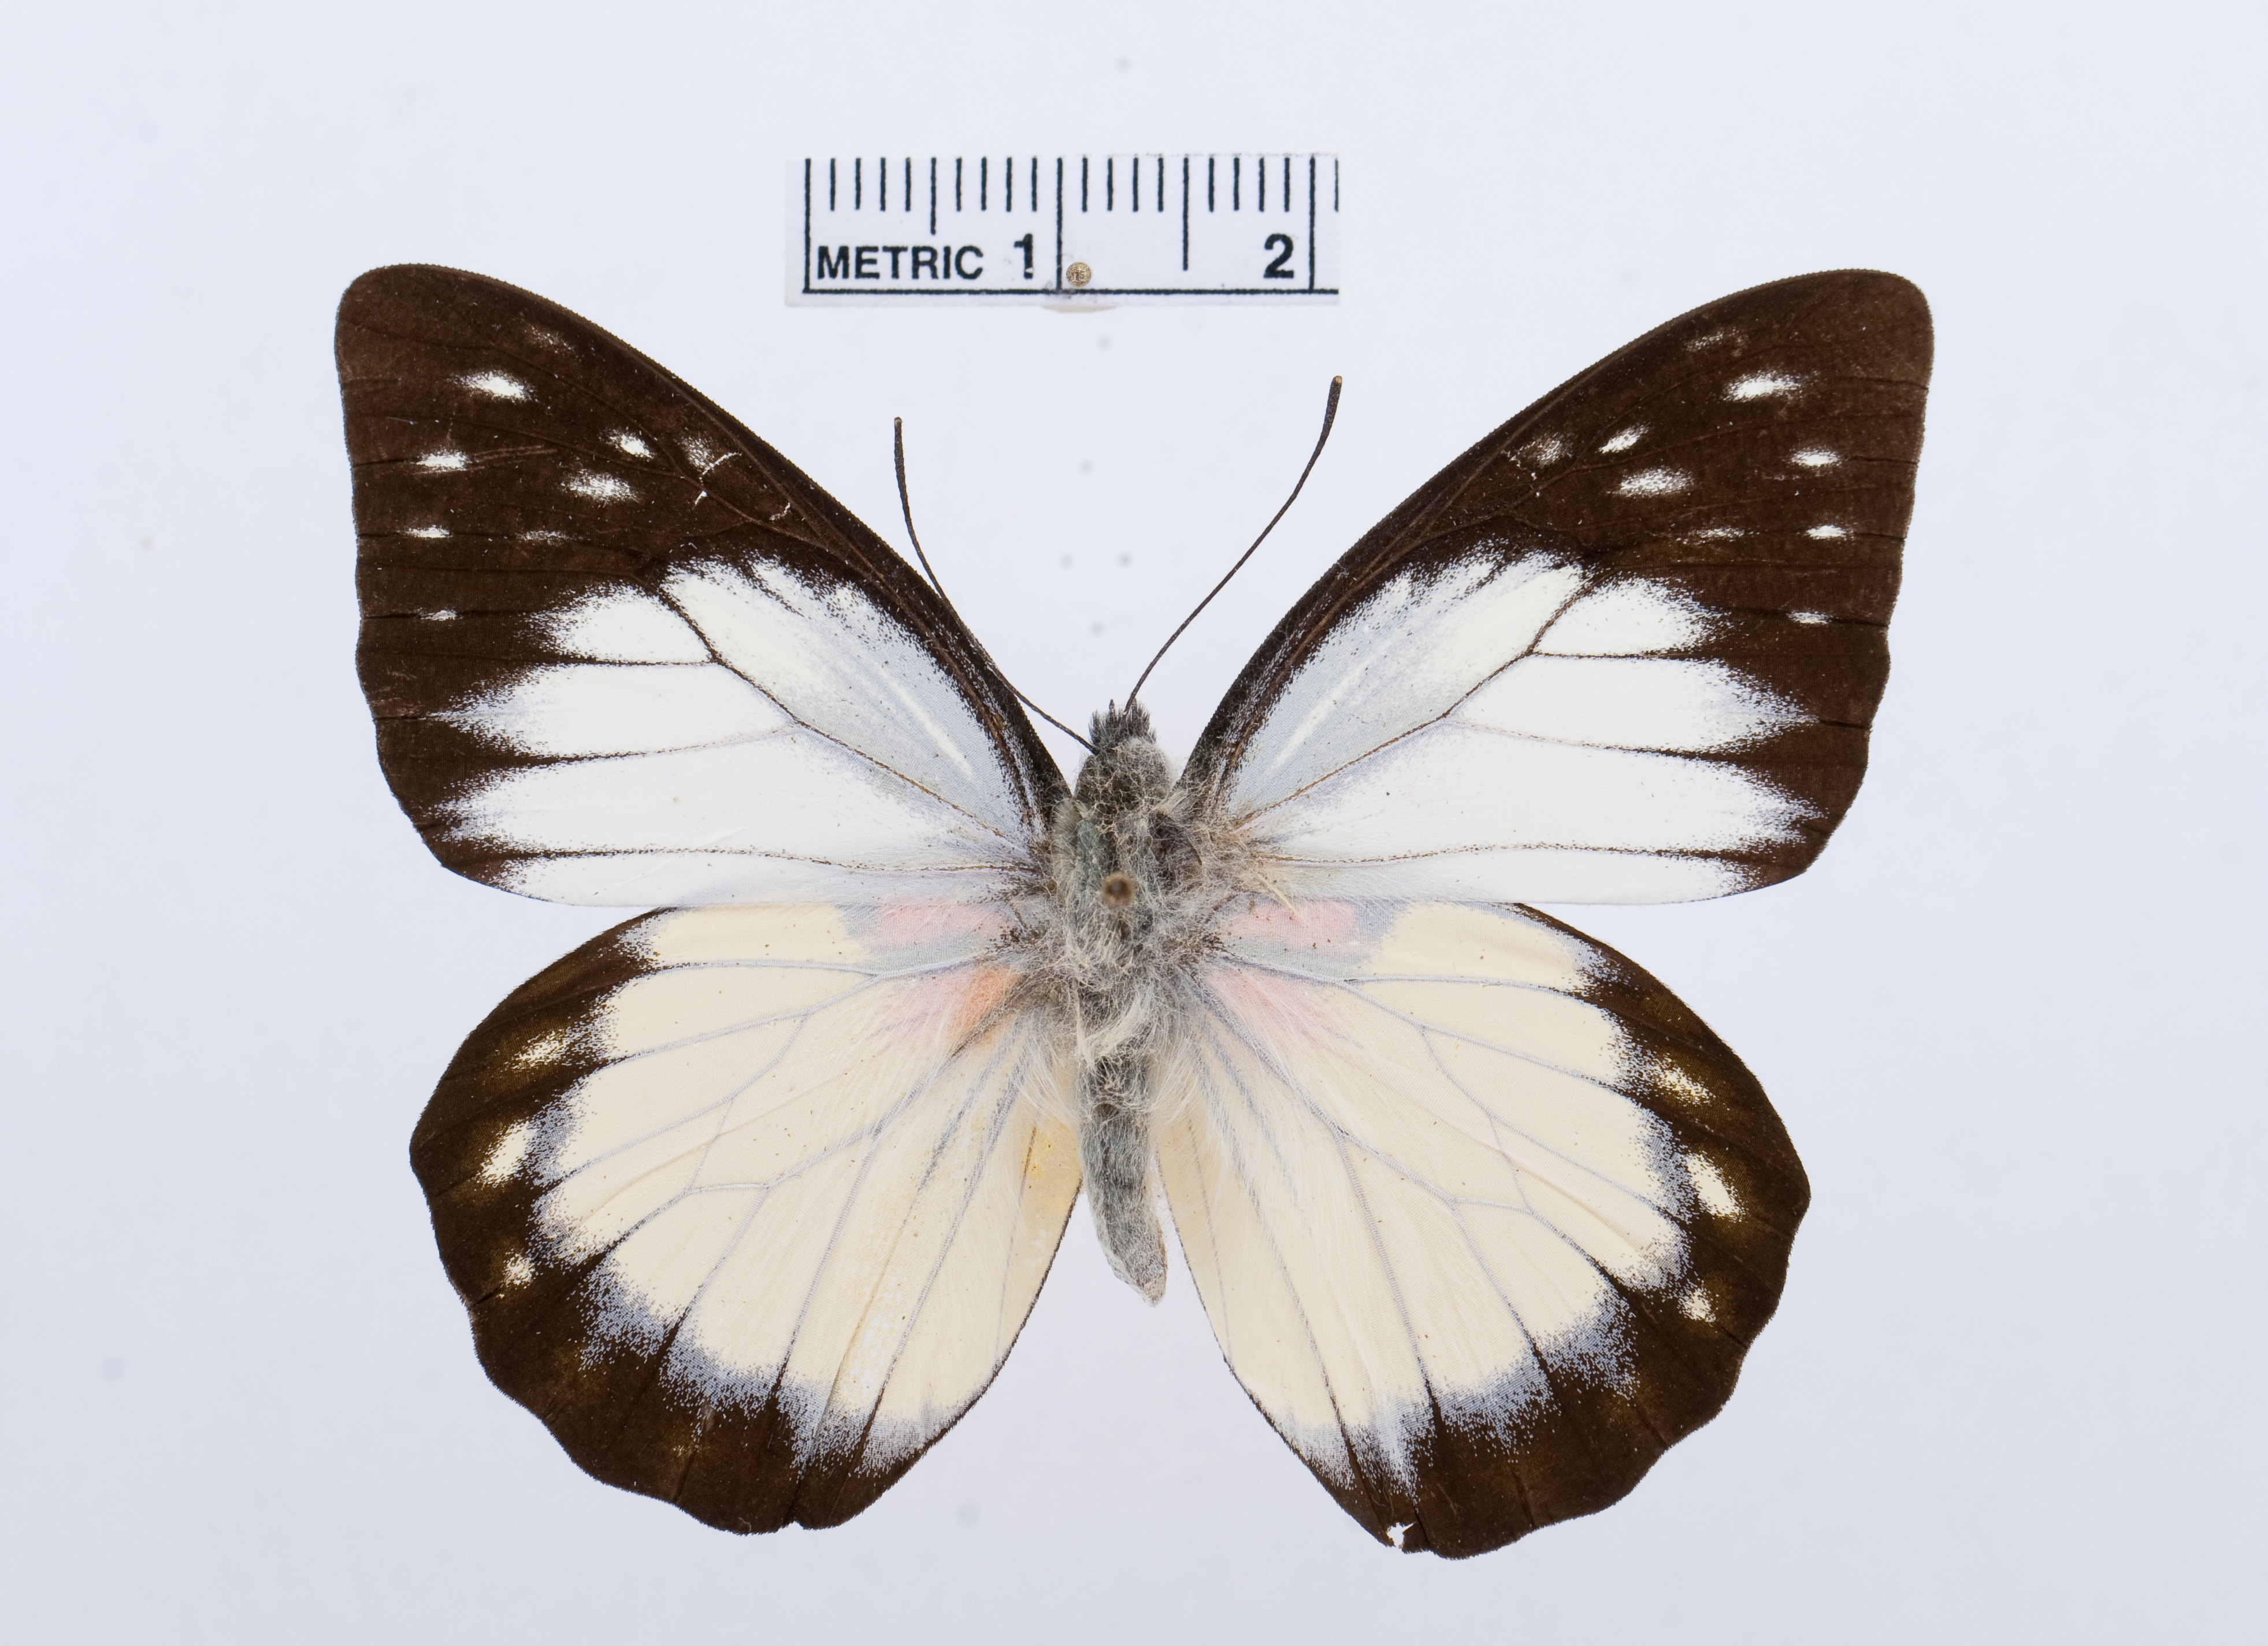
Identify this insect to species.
Prioneris autothisbe
